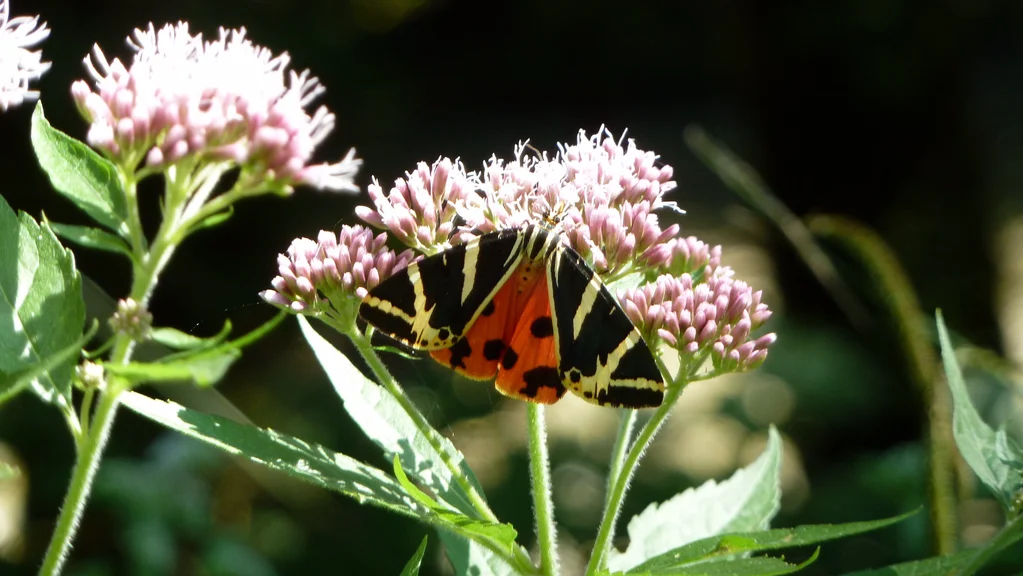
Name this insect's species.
Euplagia quadripunctaria
